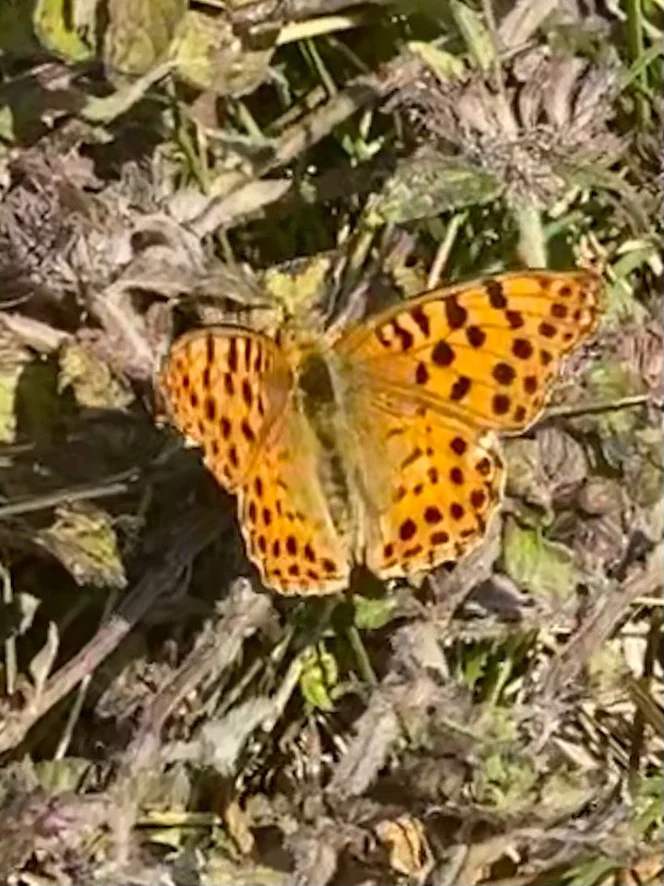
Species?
Issoria lathonia
